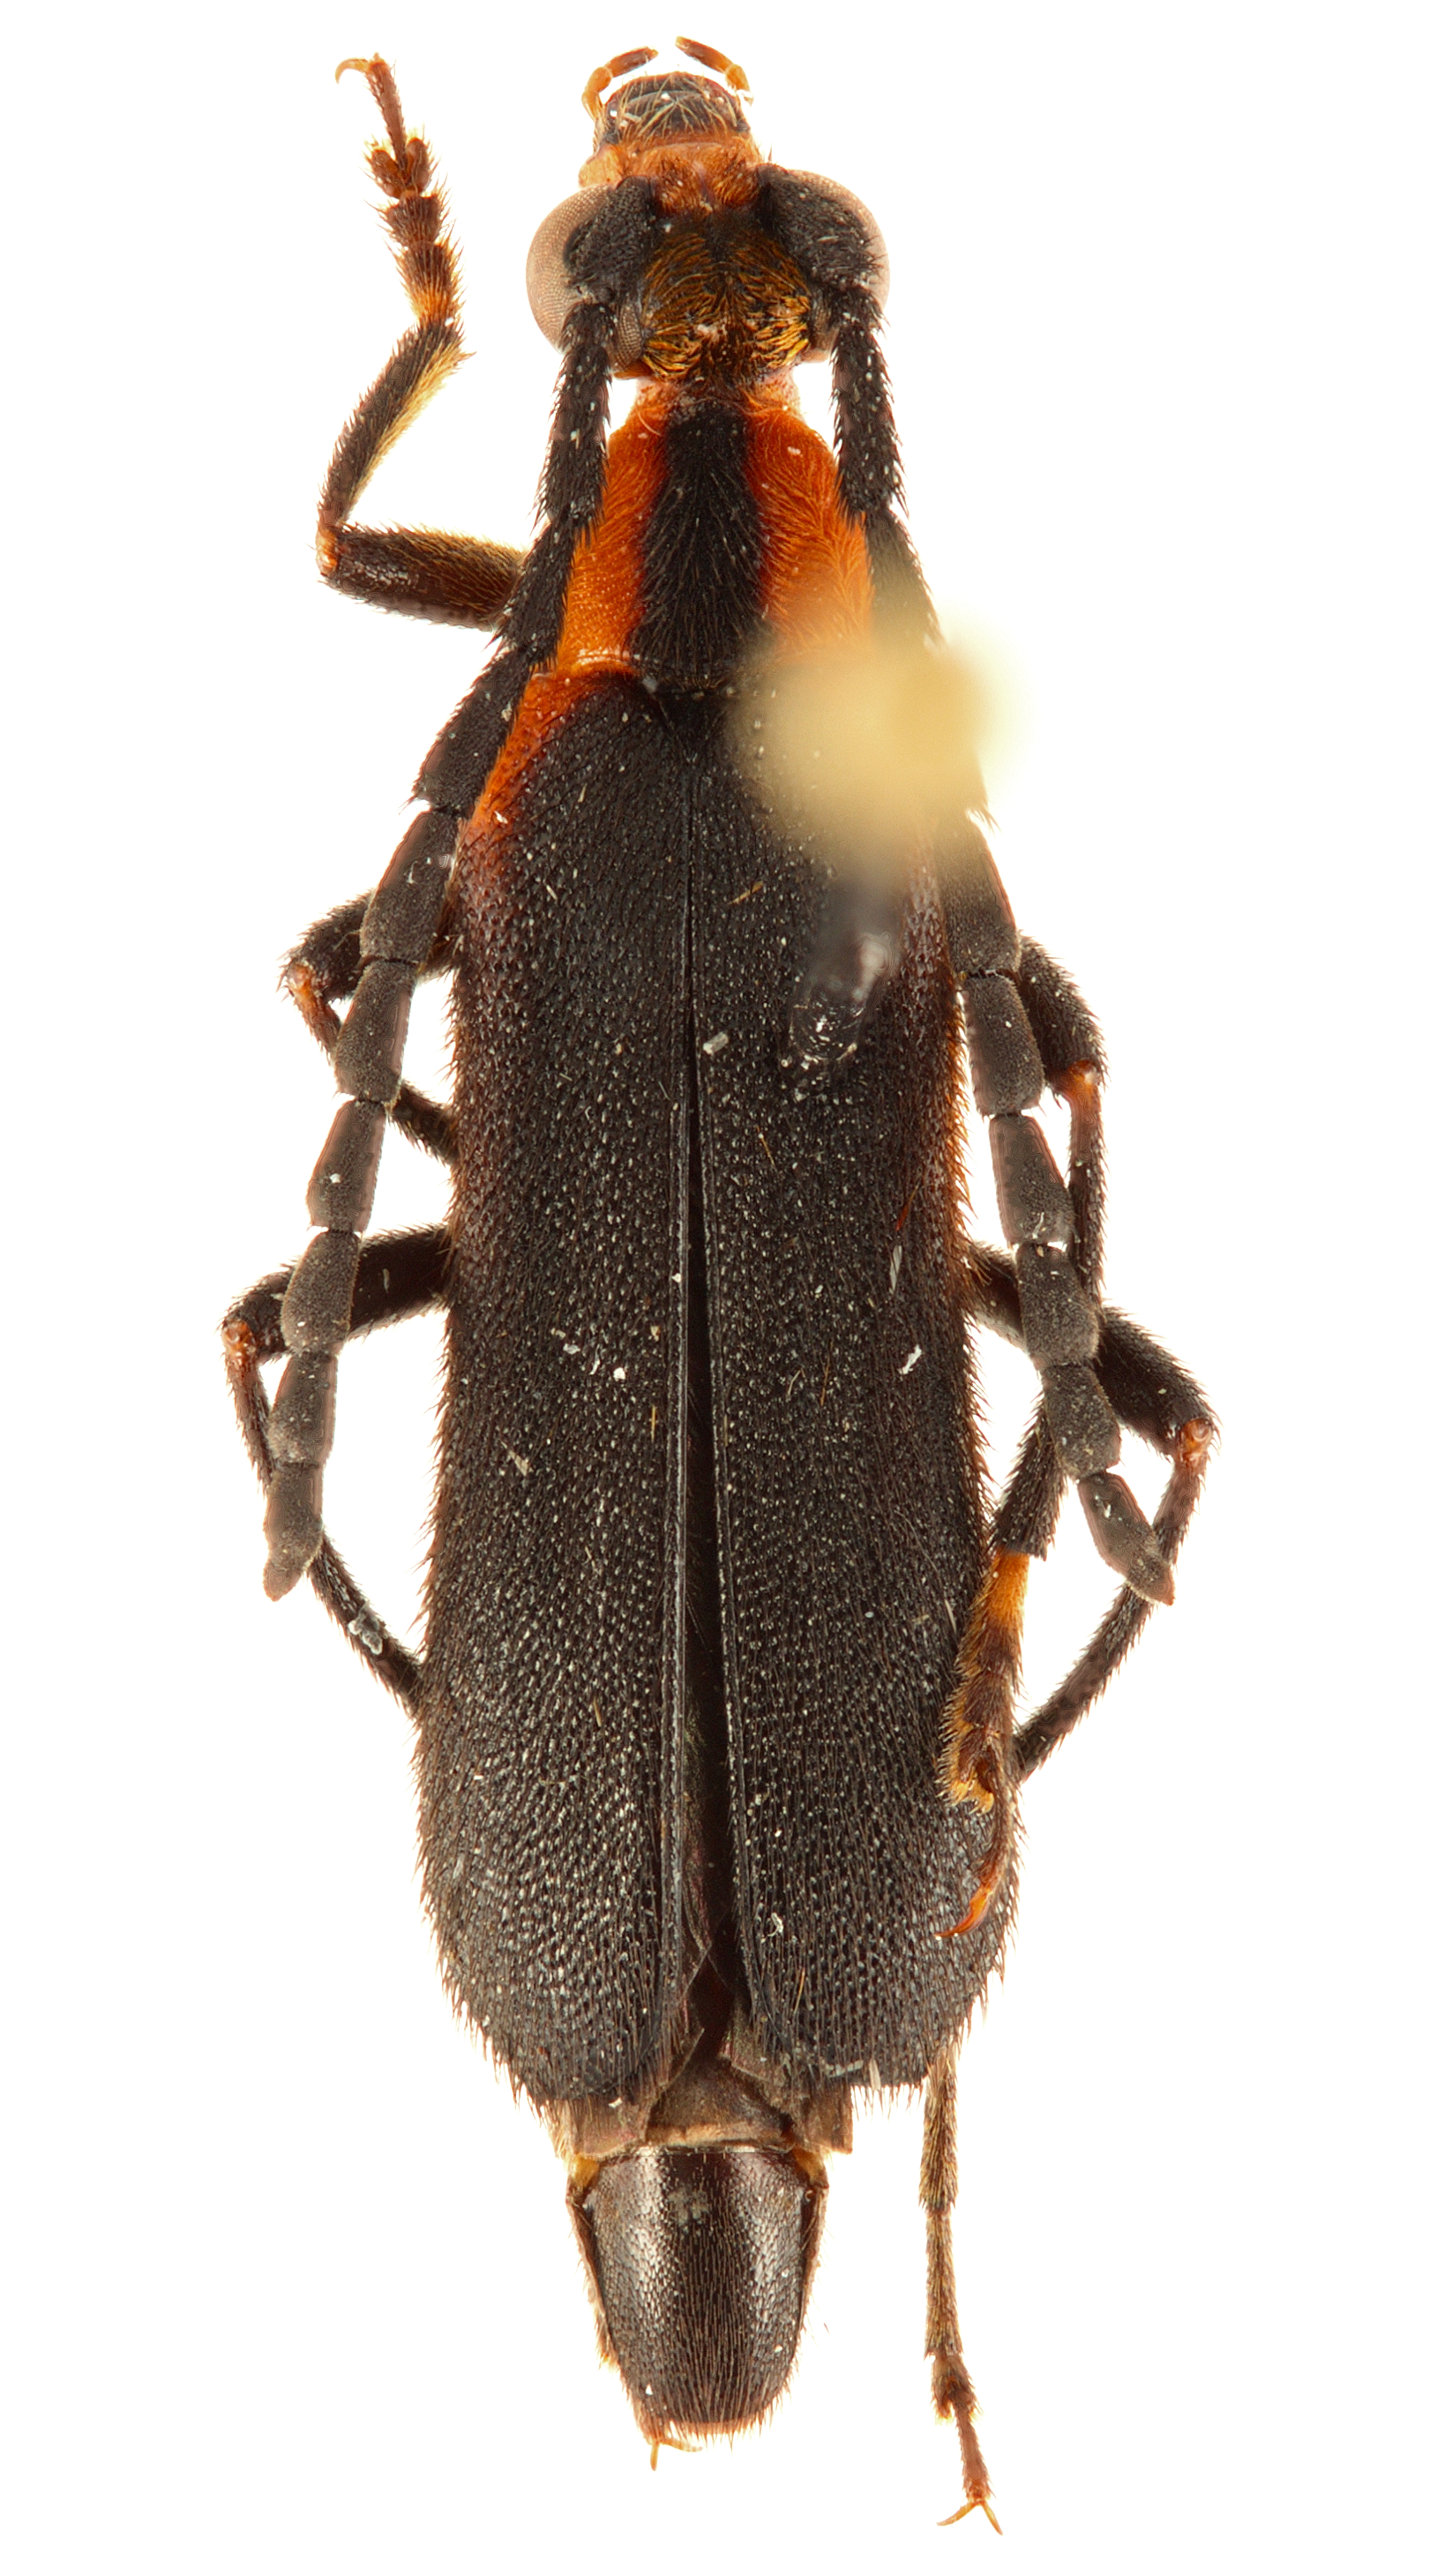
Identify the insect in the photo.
Lycochoriolaus lateralis
